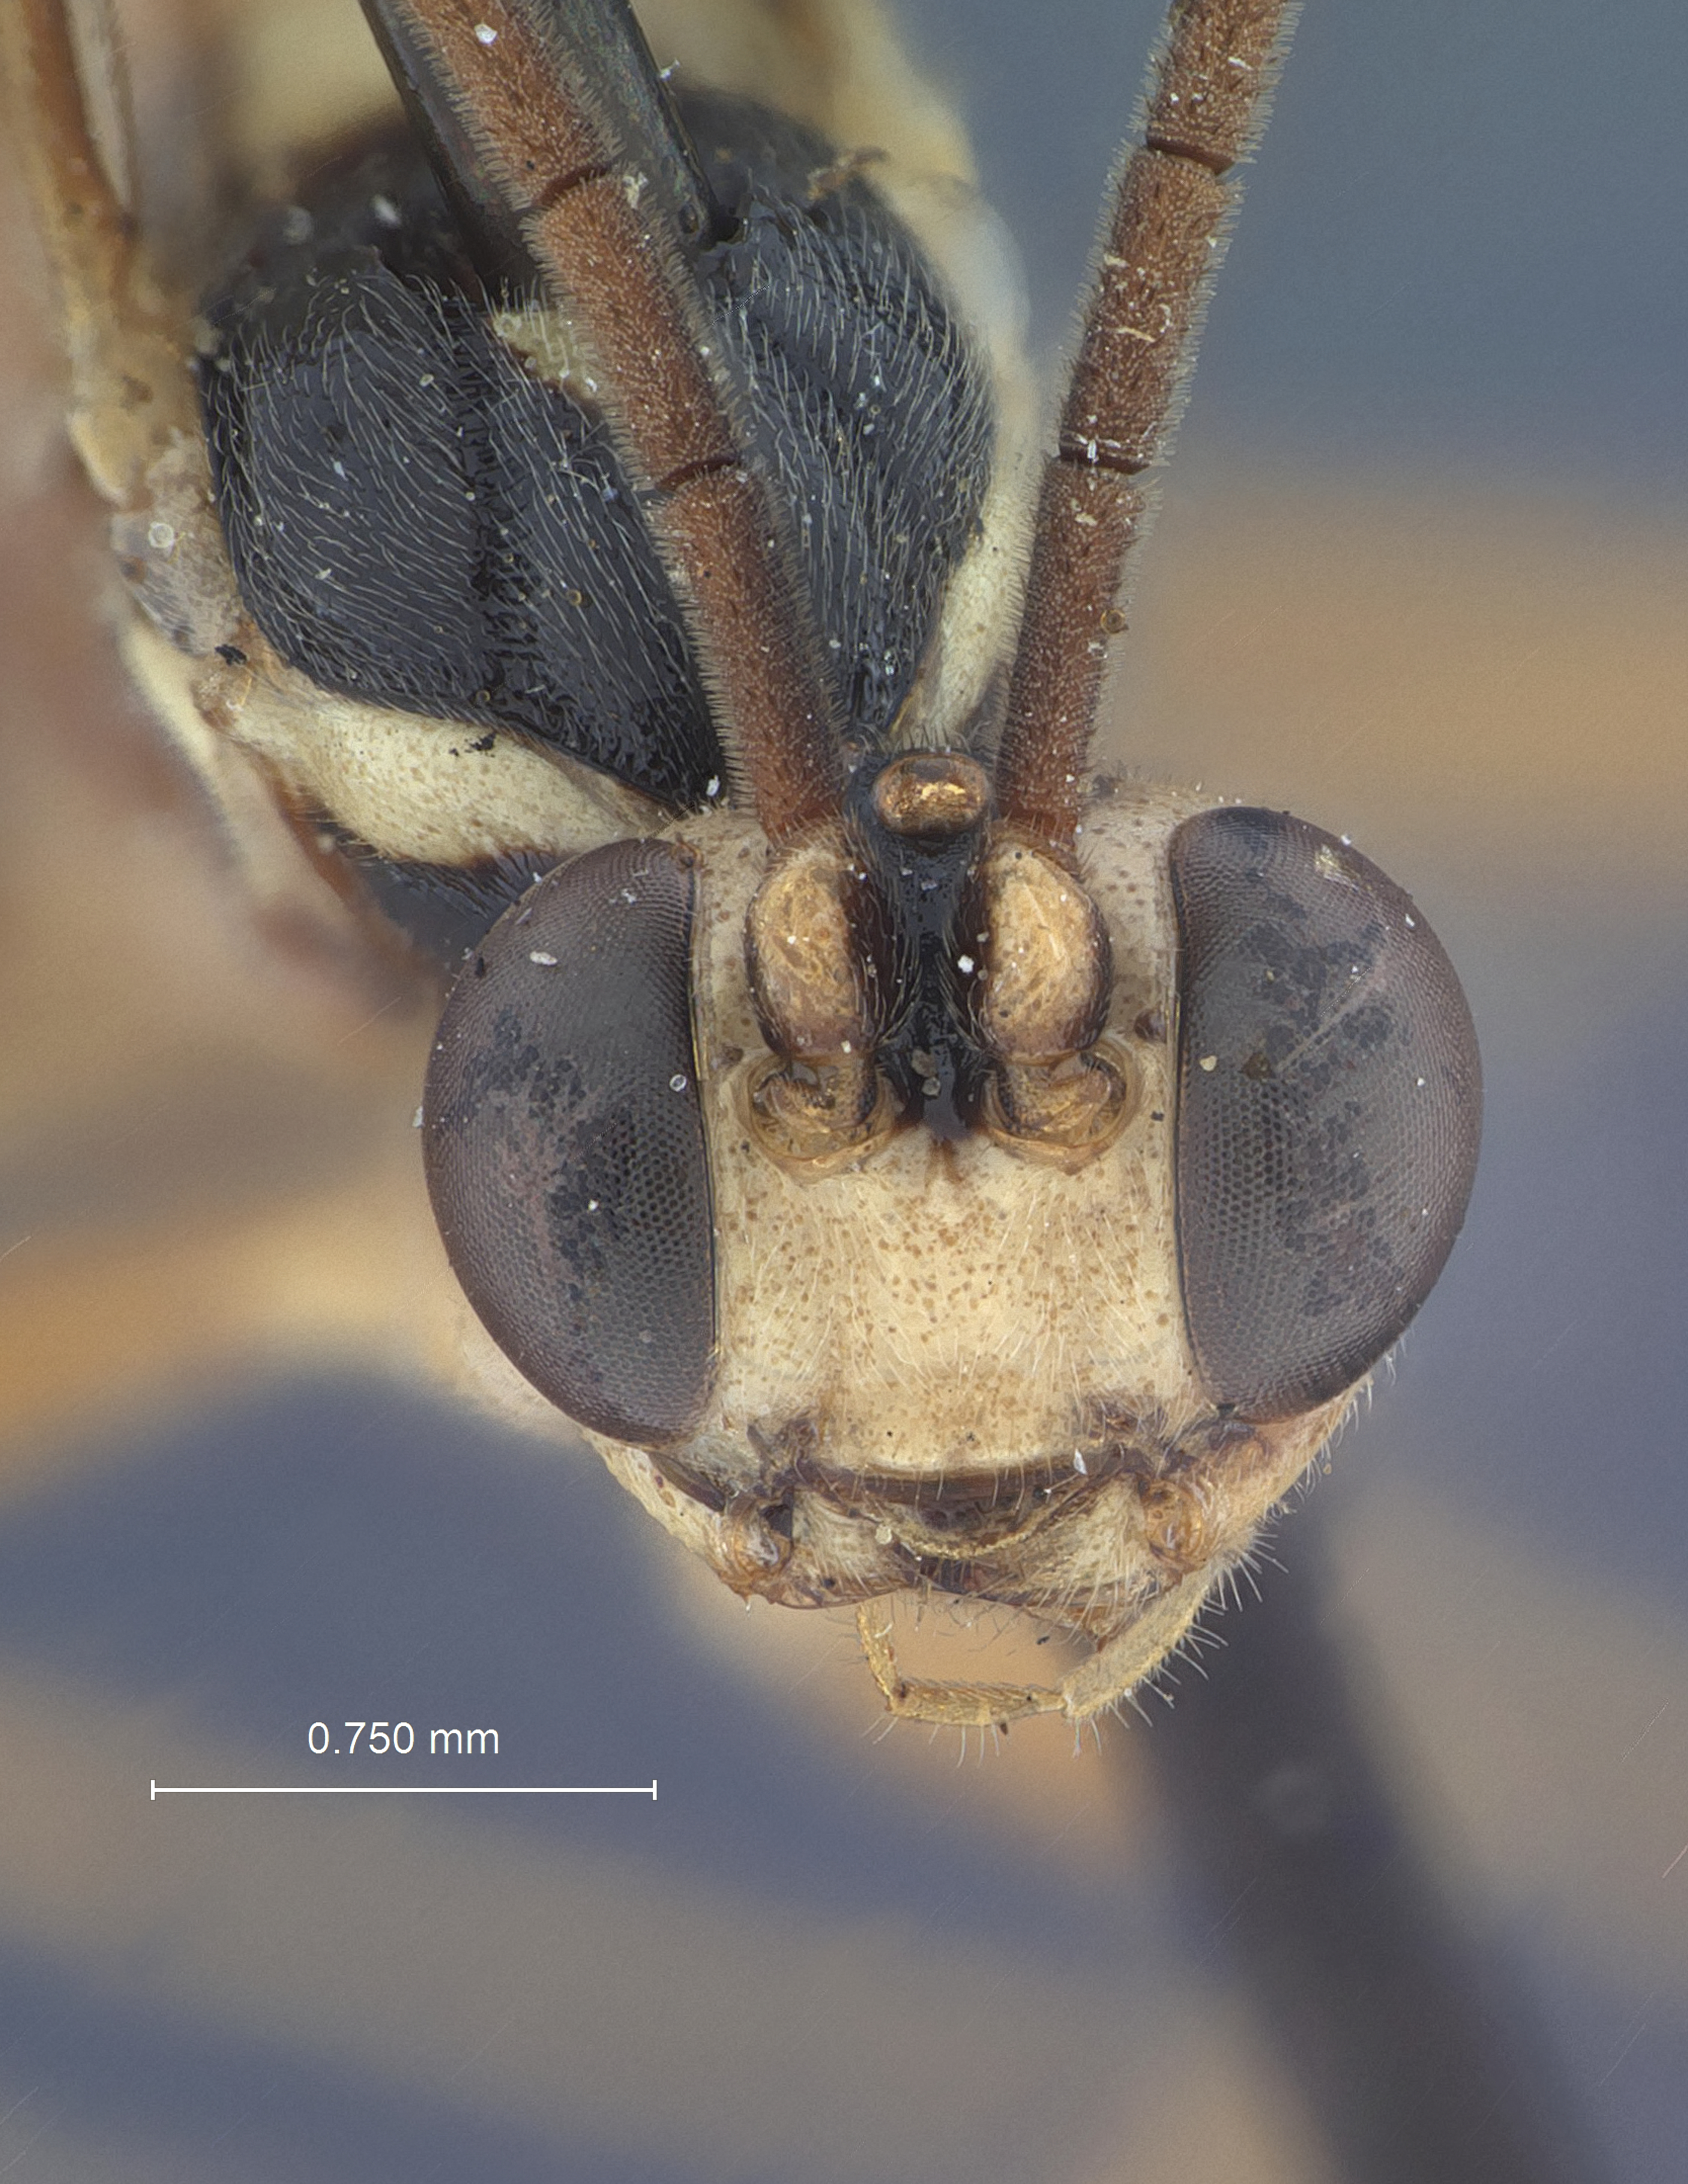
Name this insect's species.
Aritranis barberi
